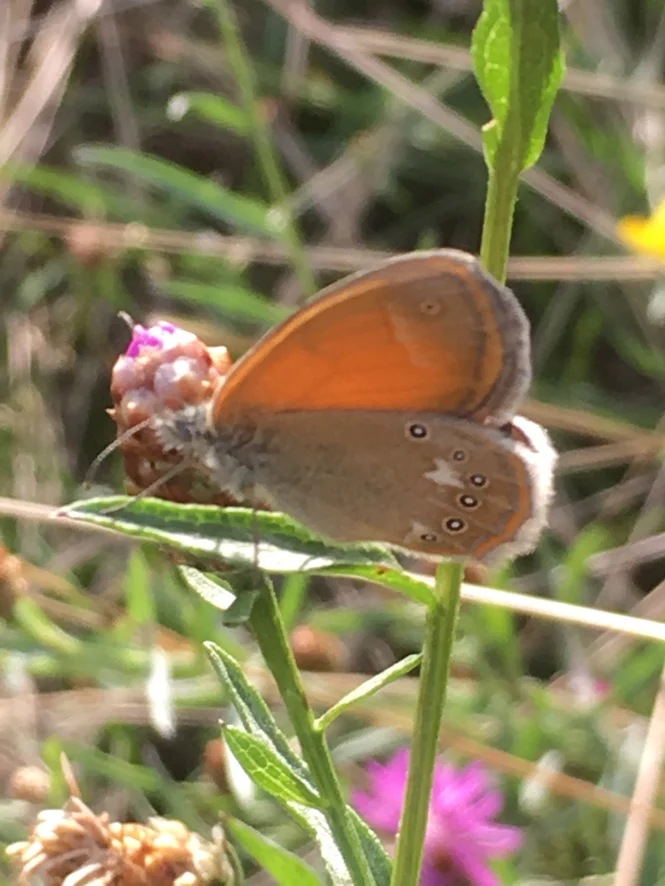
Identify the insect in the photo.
Coenonympha glycerion (also Coenonympha iphis)
